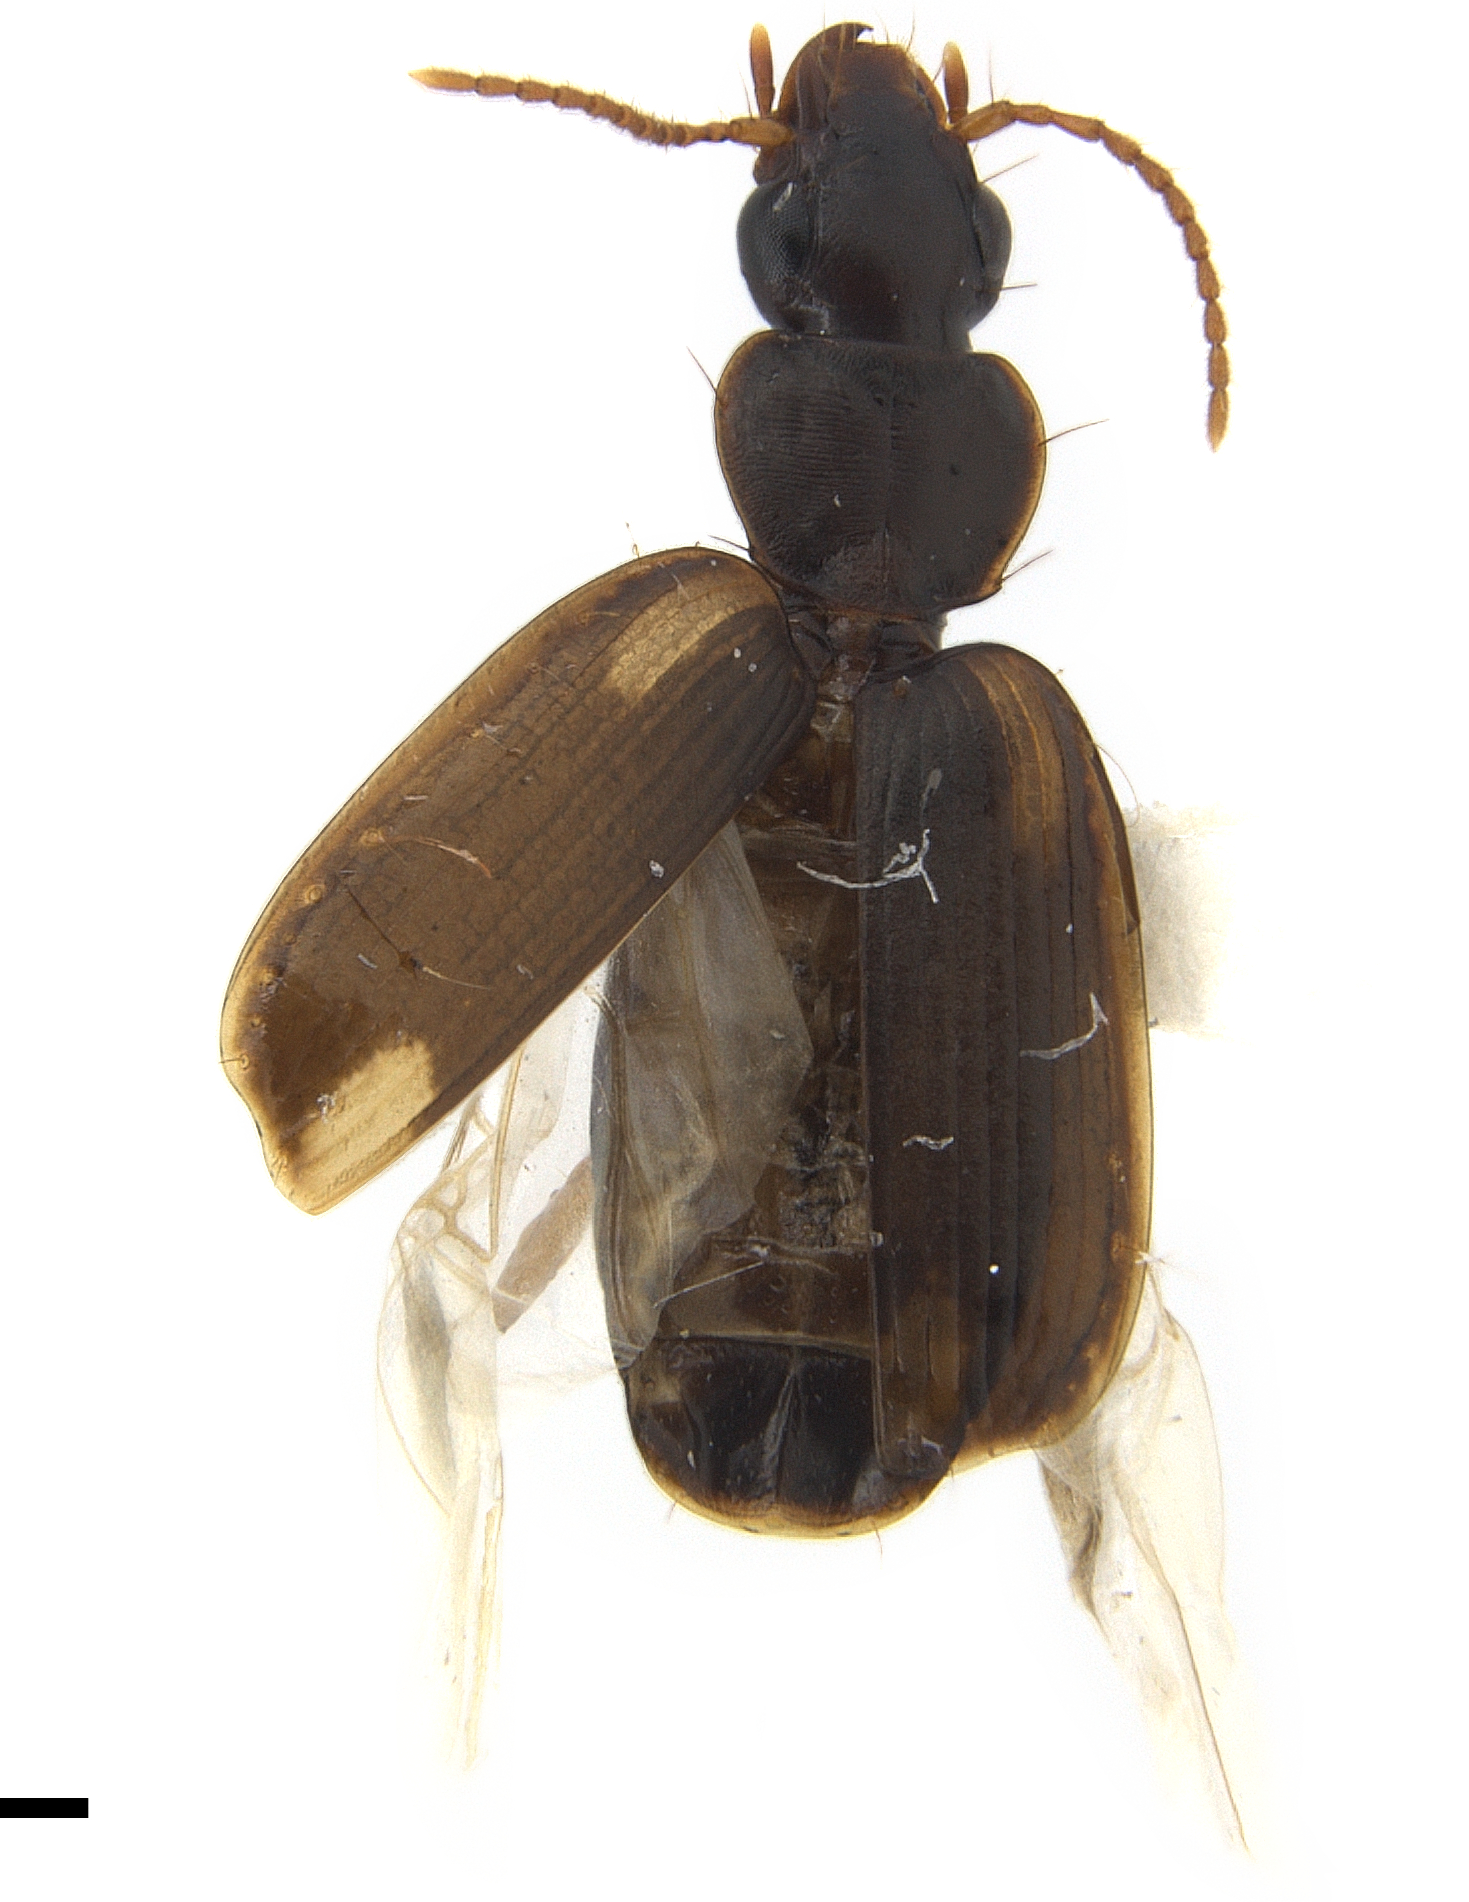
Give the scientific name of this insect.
Anomotarus stigmula
